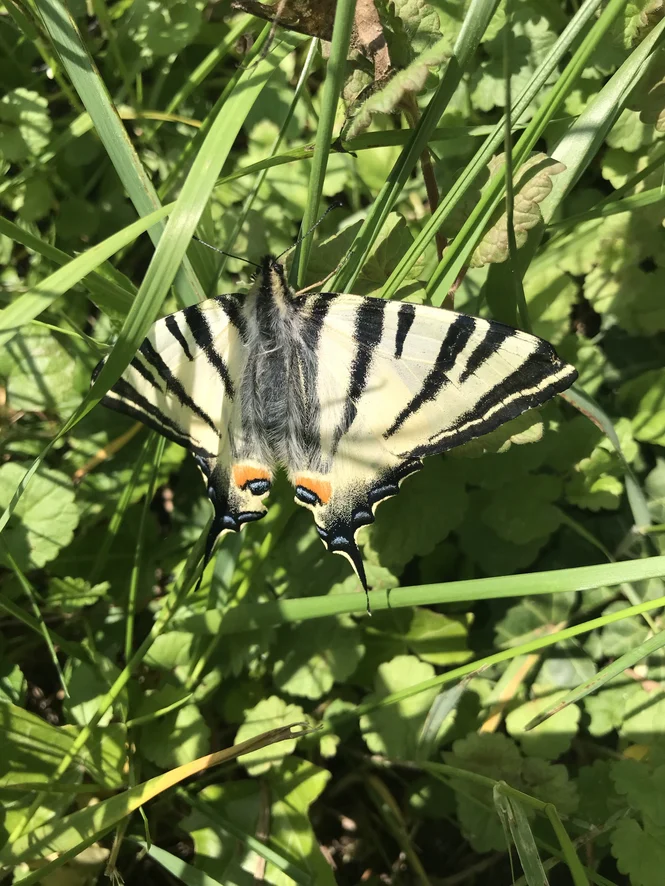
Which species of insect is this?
Iphiclides podalirius
